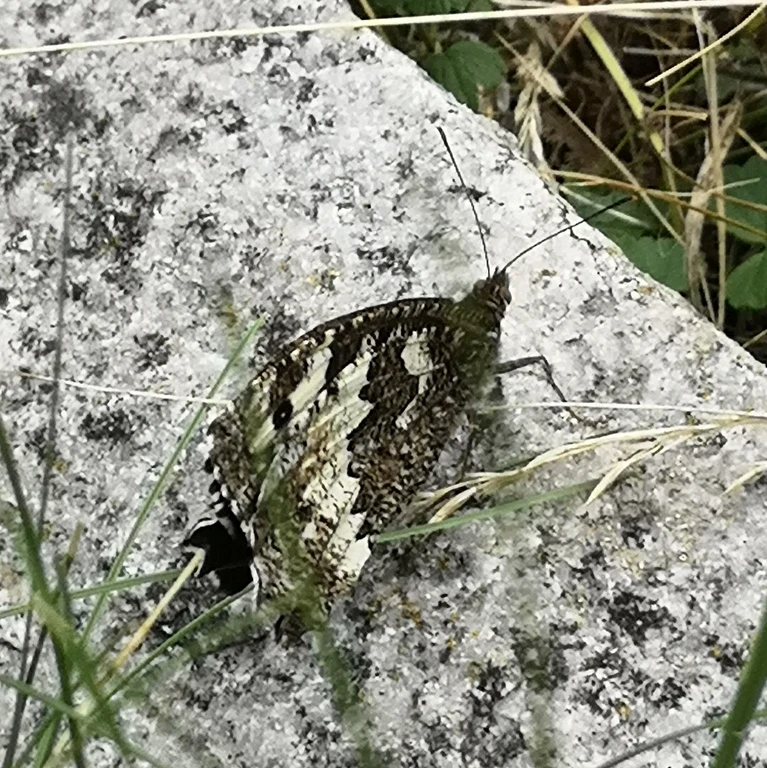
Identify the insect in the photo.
Brintesia circe
